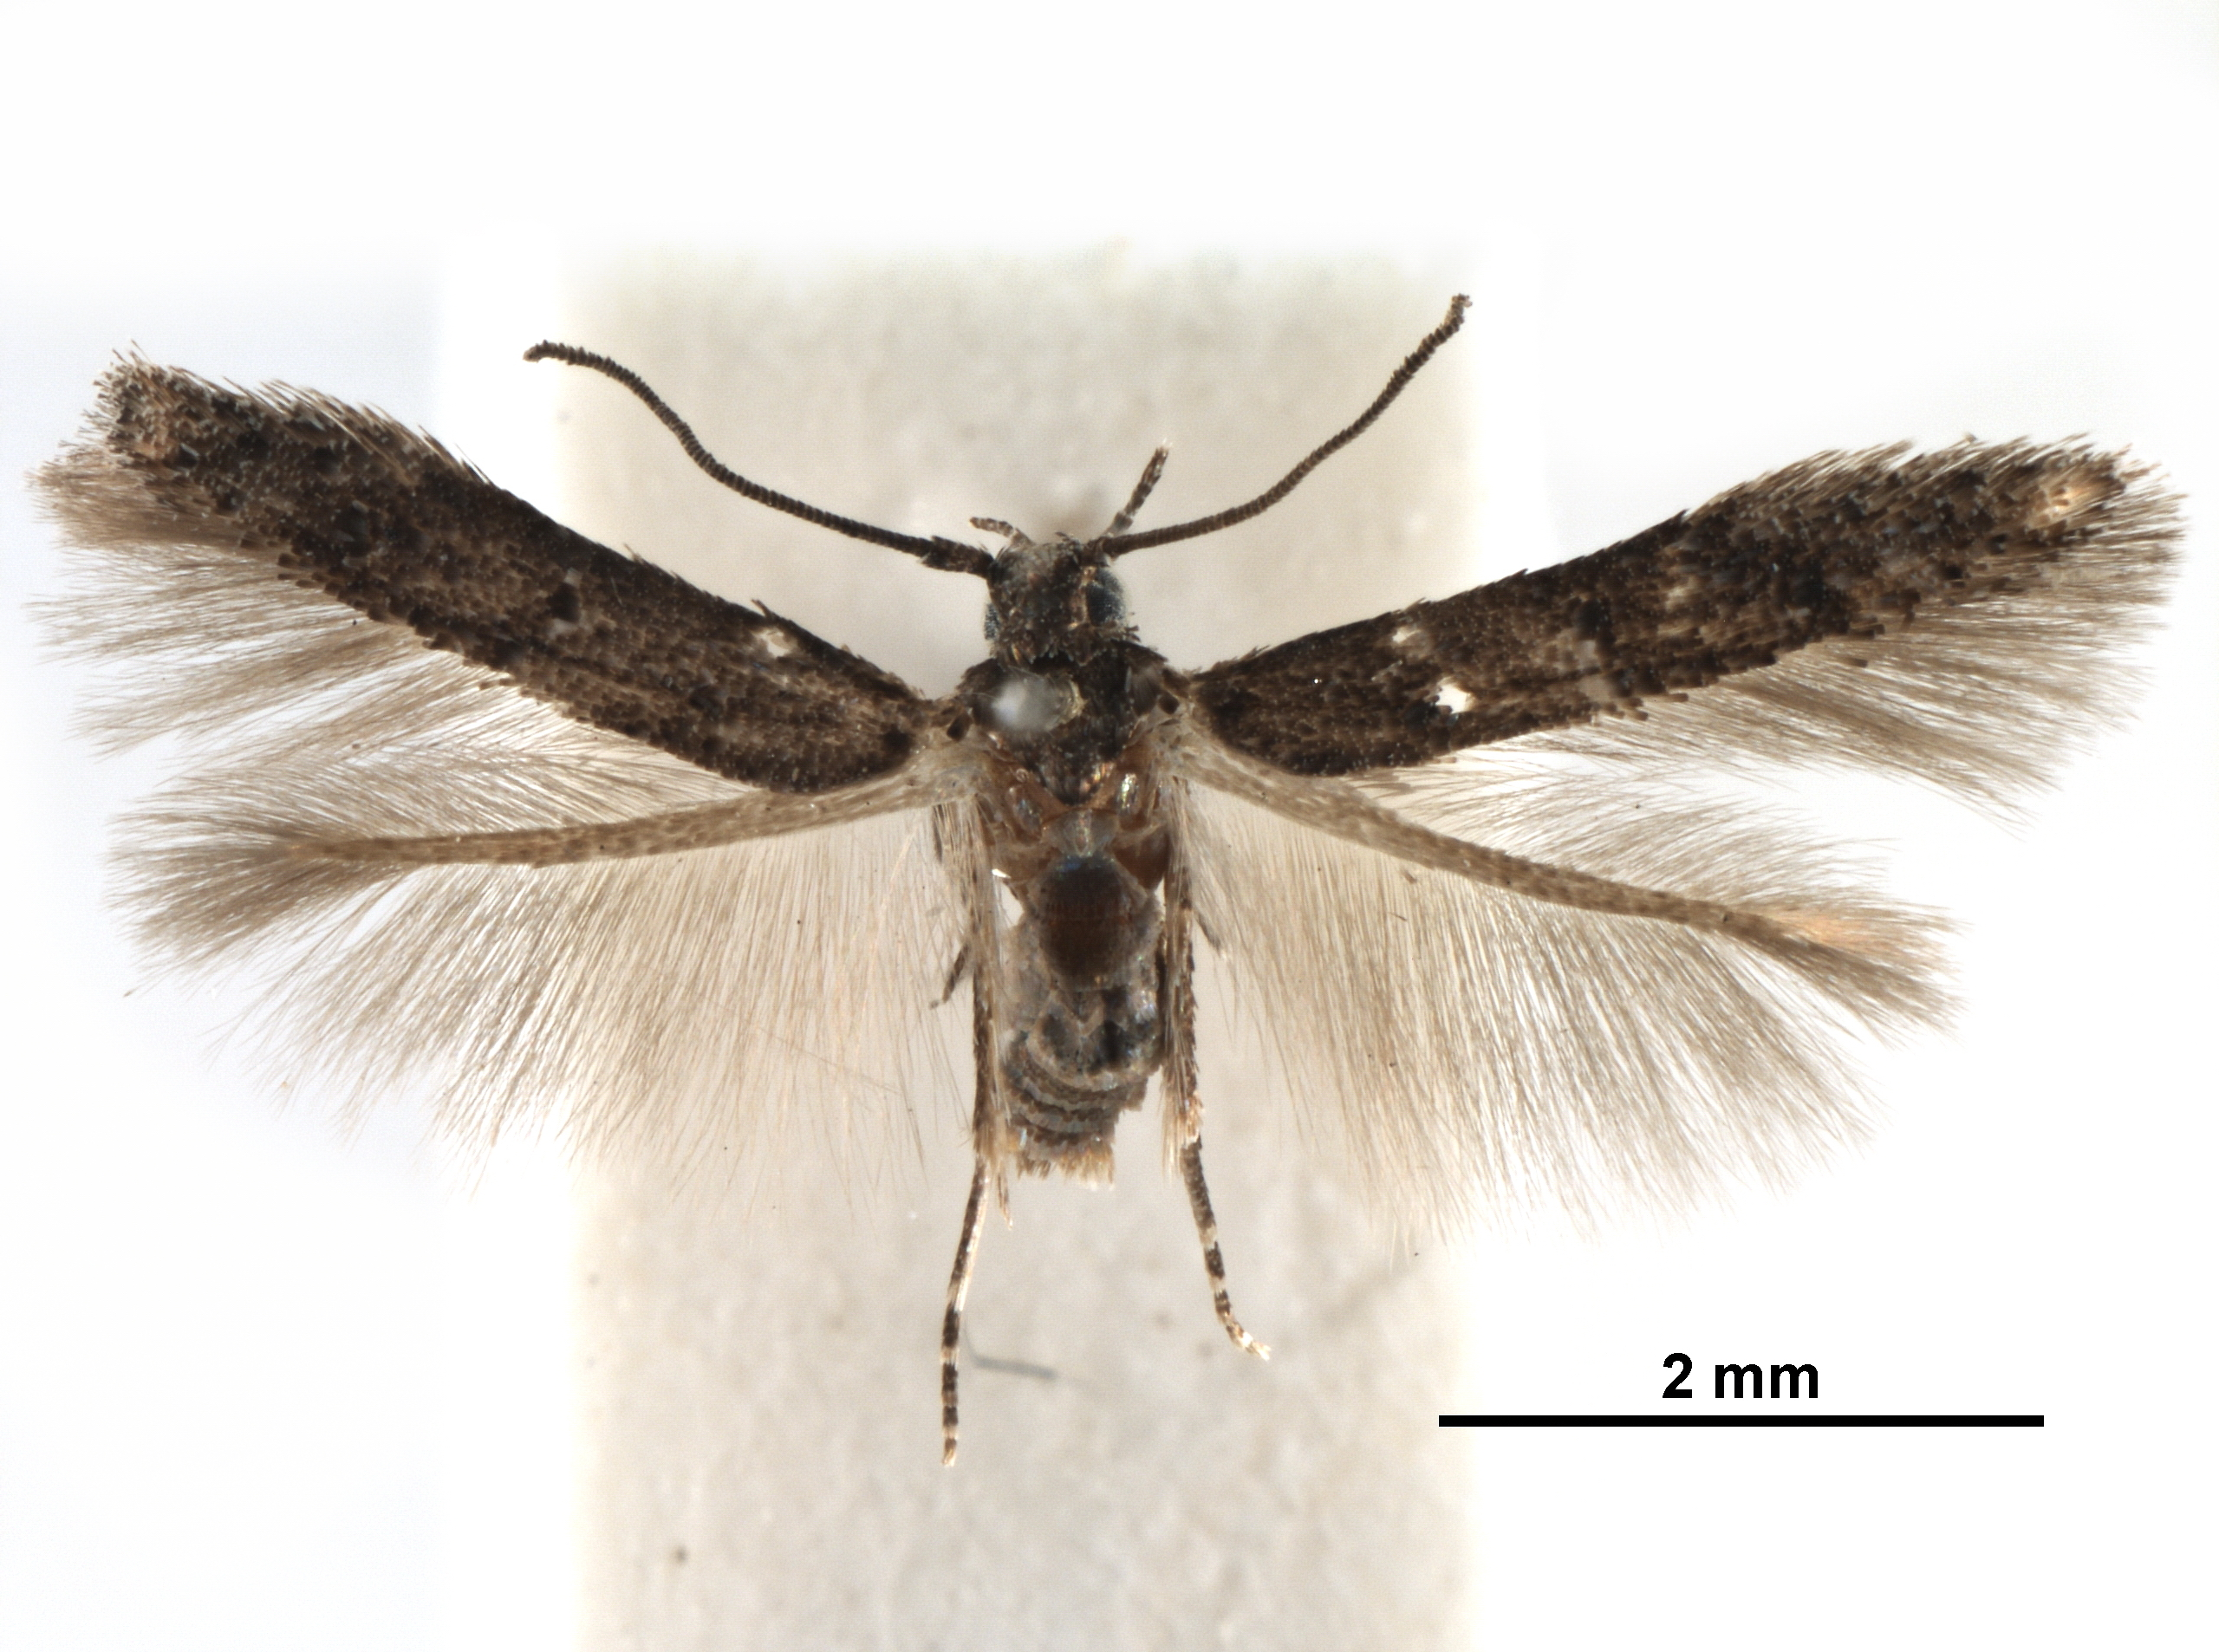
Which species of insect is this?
Stilbosis victor
